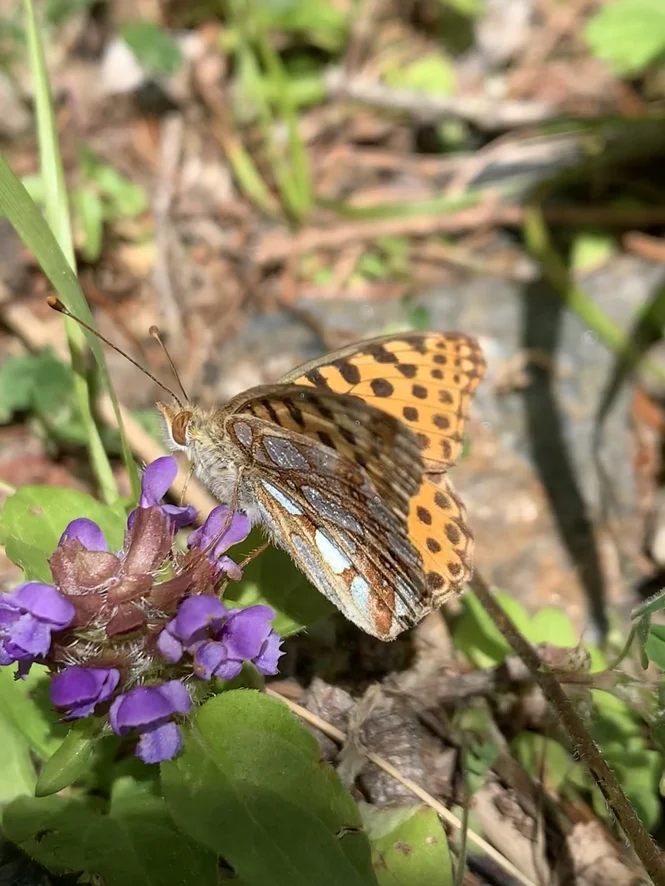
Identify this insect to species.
Issoria lathonia
